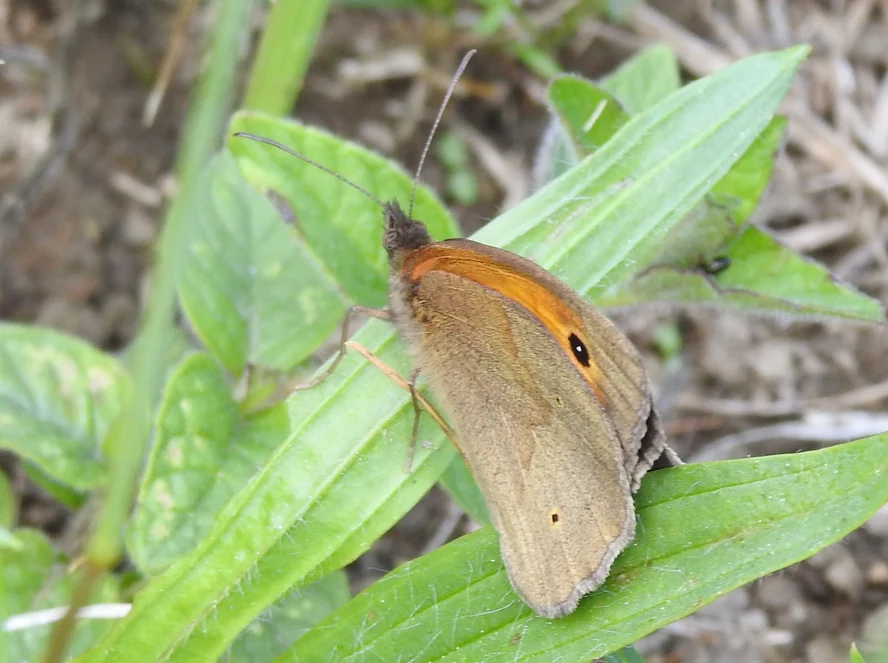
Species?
Maniola jurtina
